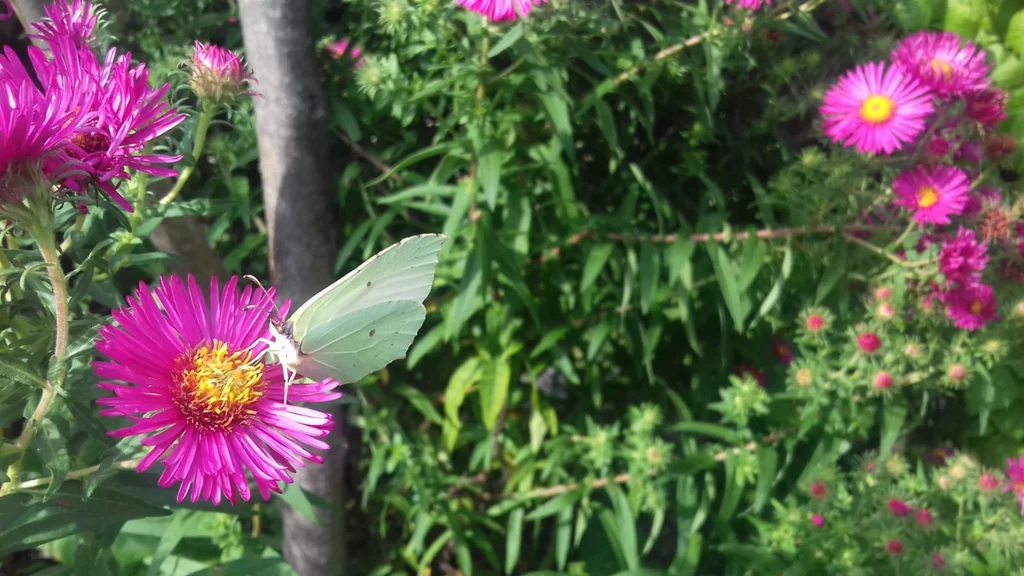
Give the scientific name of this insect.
Gonepteryx rhamni
